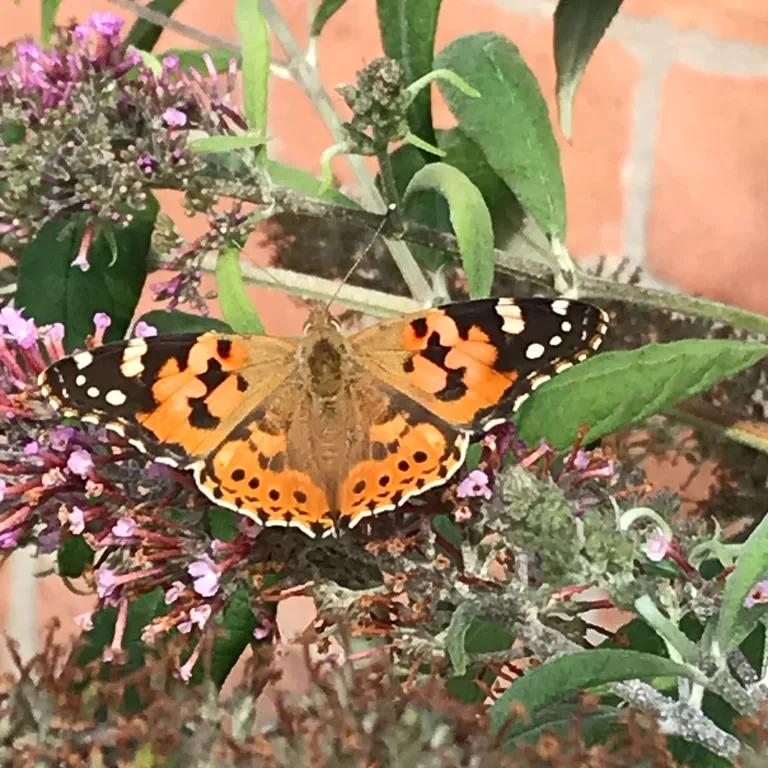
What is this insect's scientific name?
Vanessa cardui
